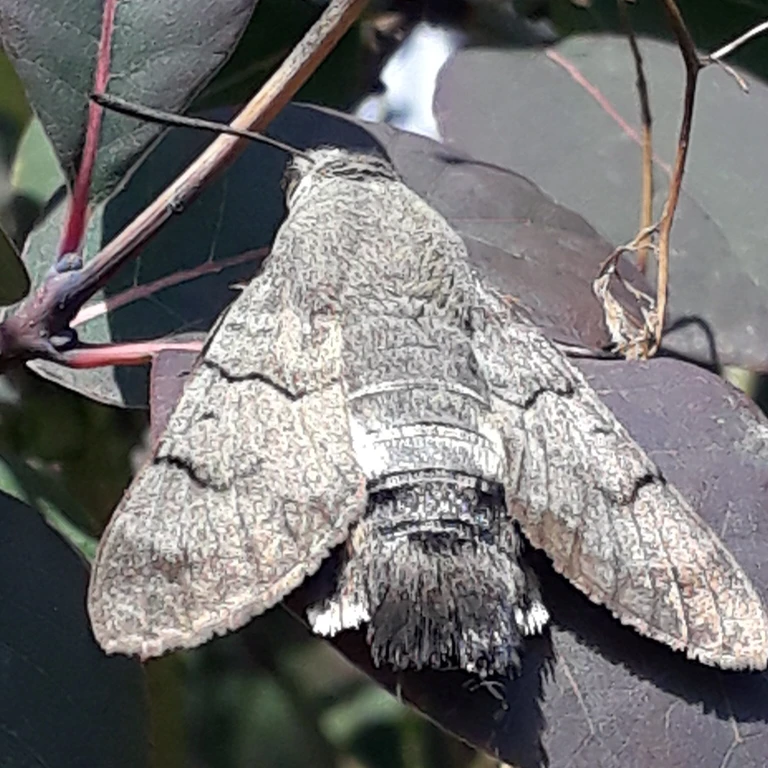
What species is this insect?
Macroglossum stellatarum
